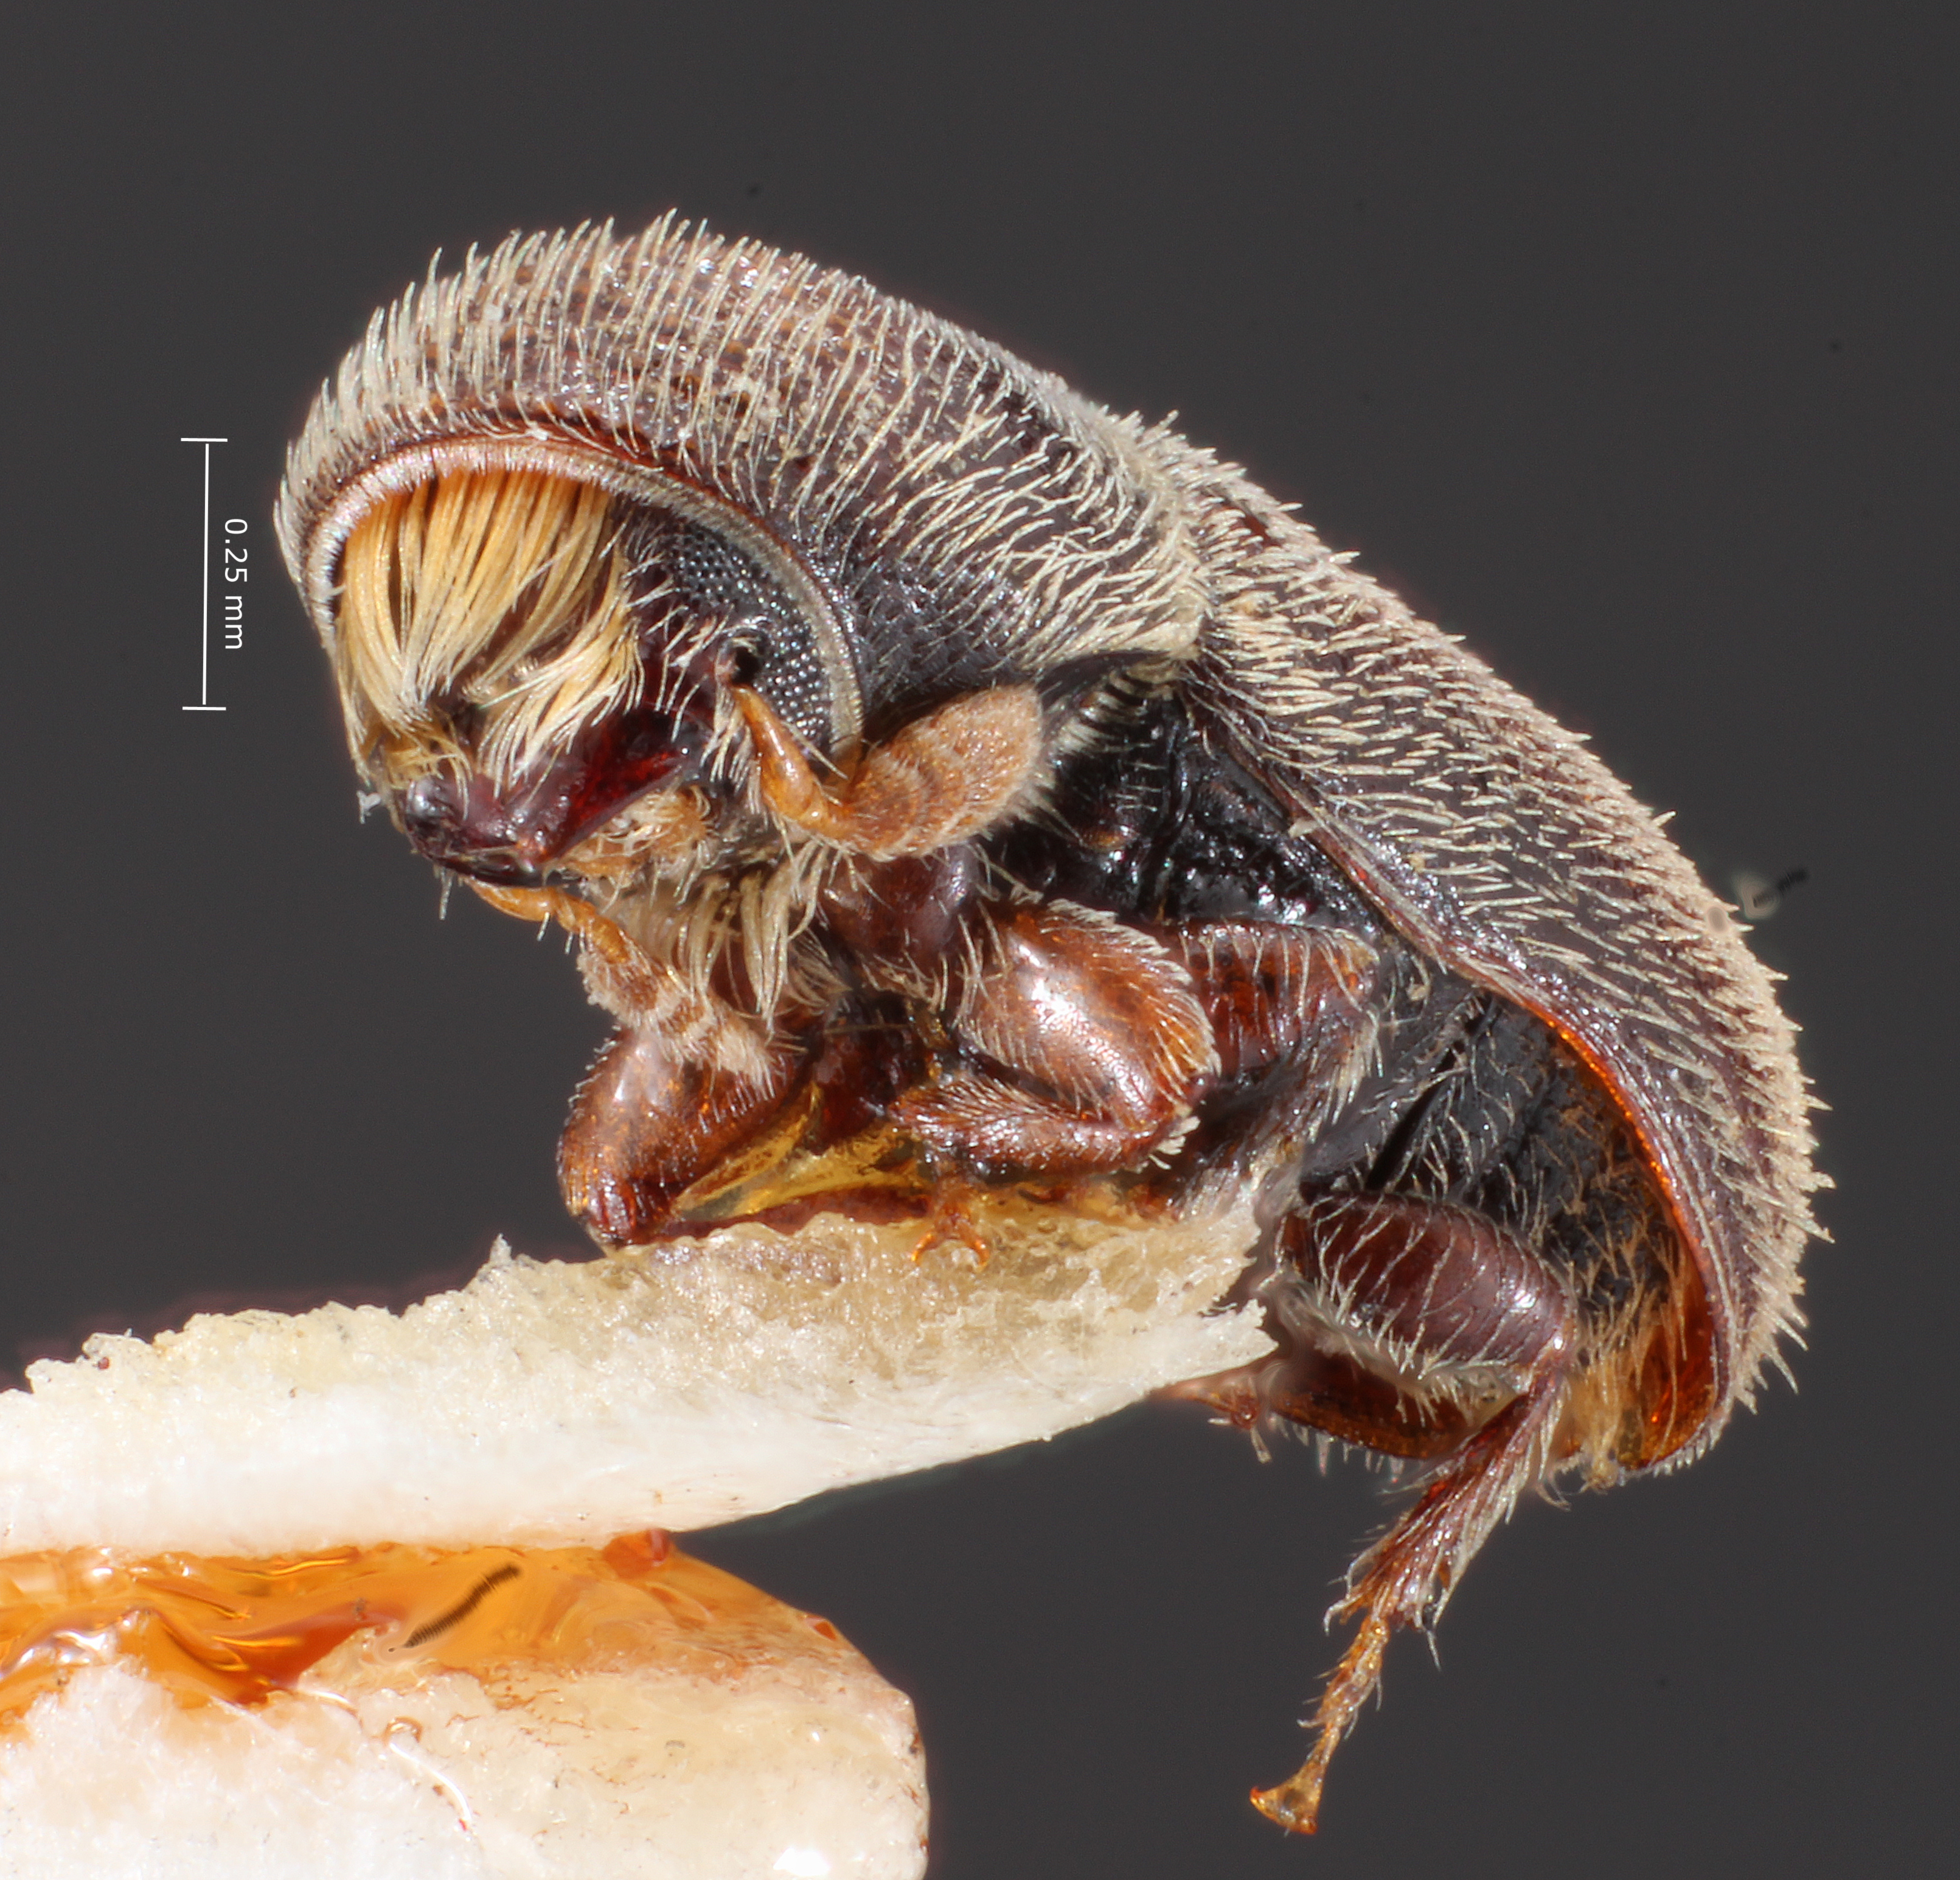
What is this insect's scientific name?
Pseudopityophthorus opacicollis
